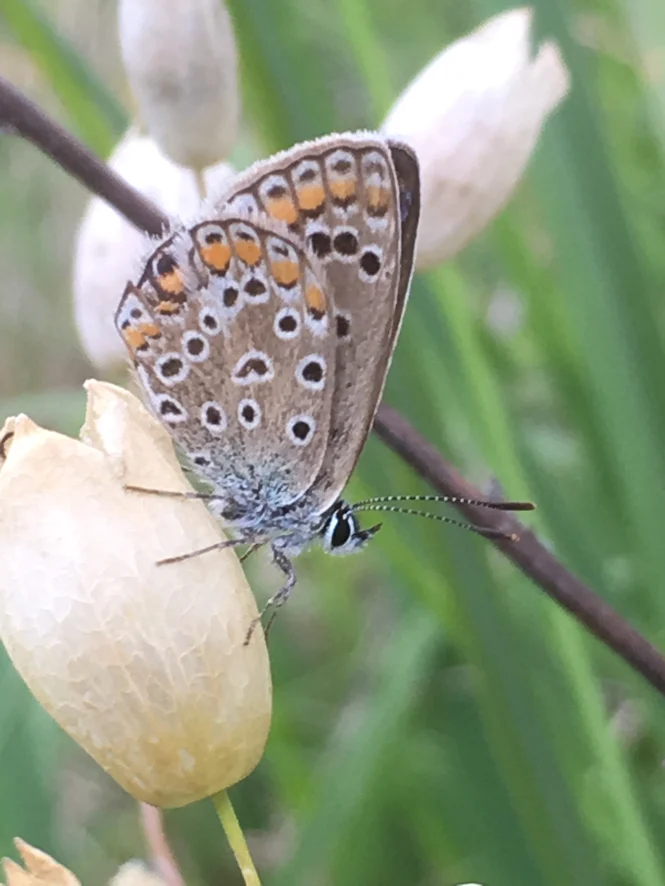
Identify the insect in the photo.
Polyommatus icarus
